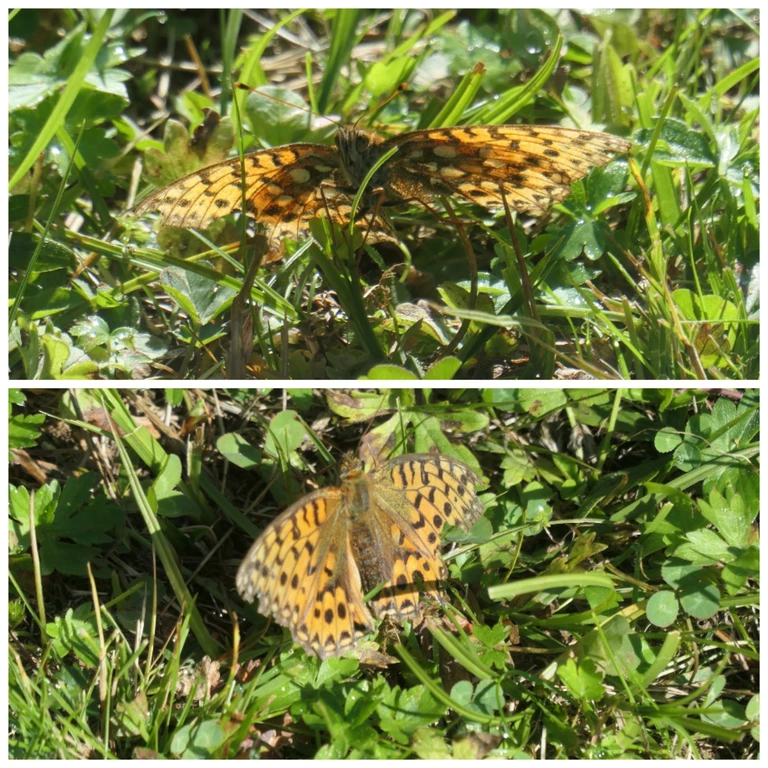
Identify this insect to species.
Speyeria aglaja
